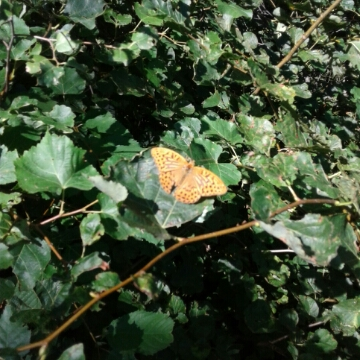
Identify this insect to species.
Argynnis paphia
